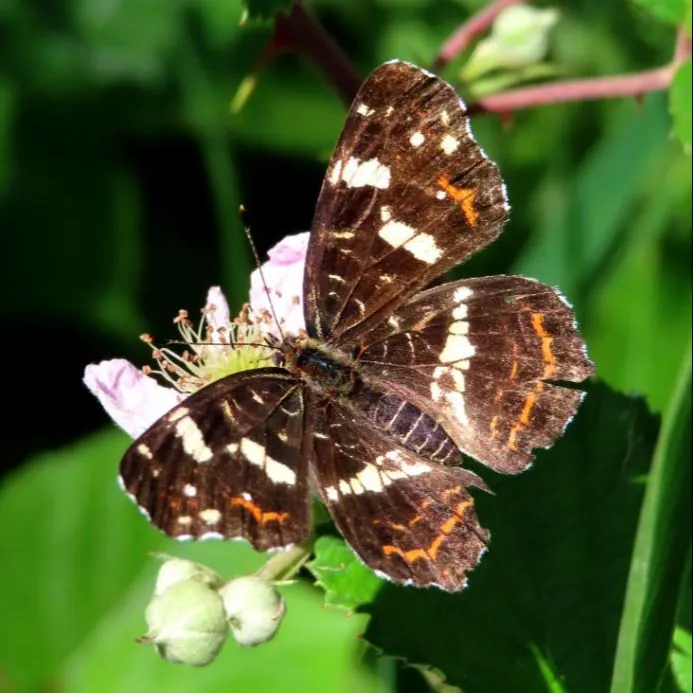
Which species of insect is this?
Araschnia levana
